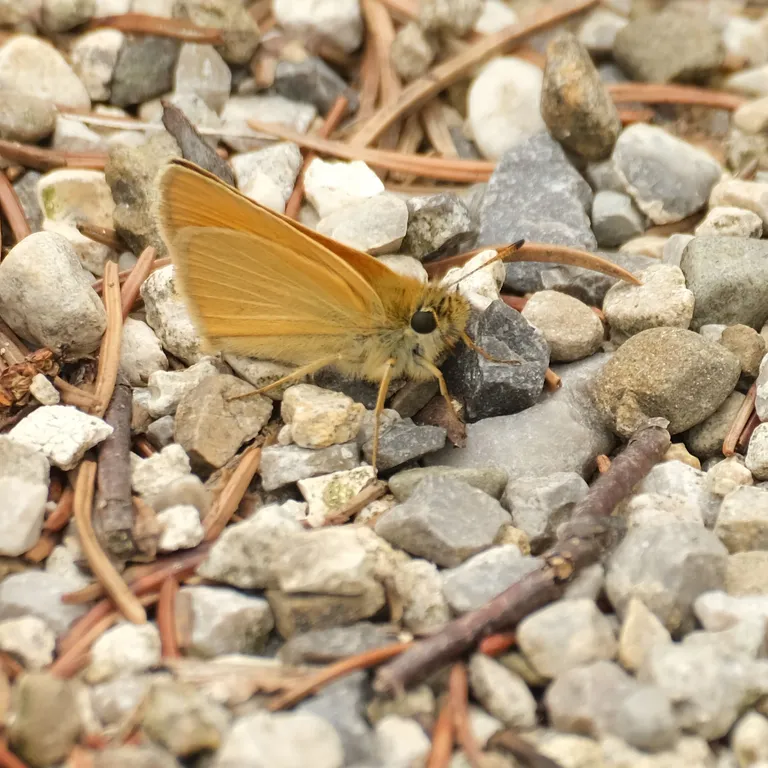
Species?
Thymelicus lineola
